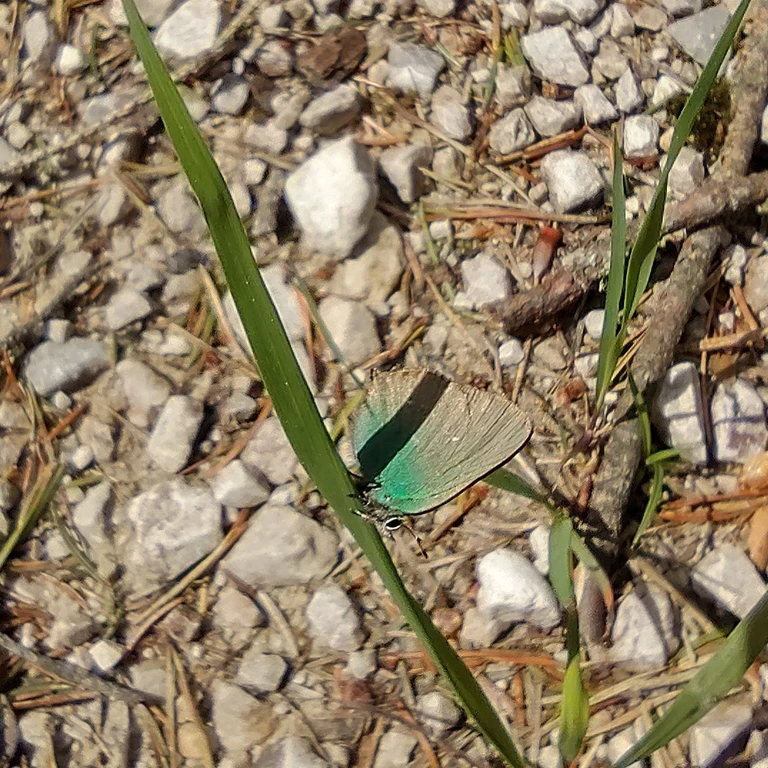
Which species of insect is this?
Callophrys rubi
